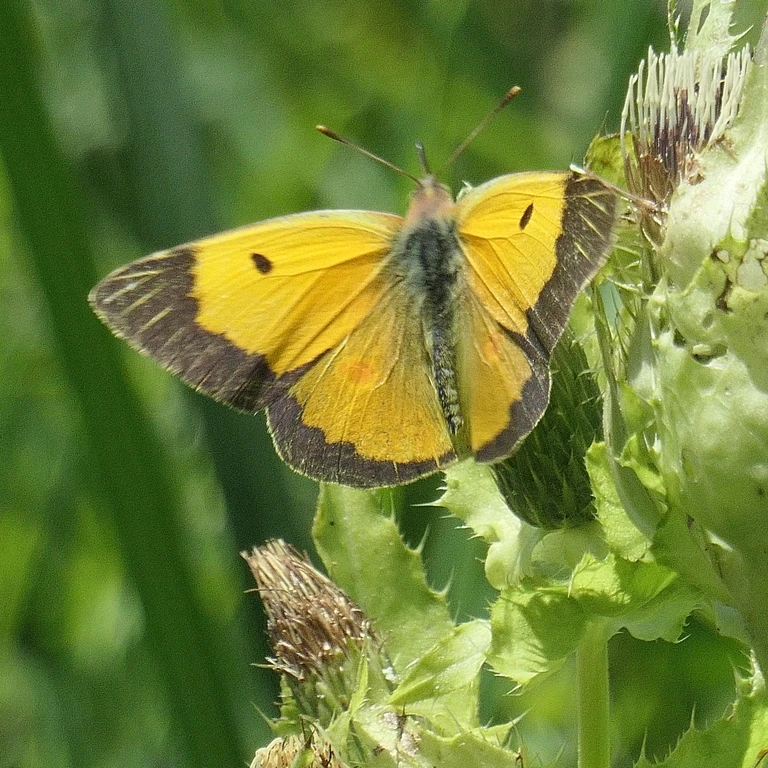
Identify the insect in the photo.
Colias croceus
